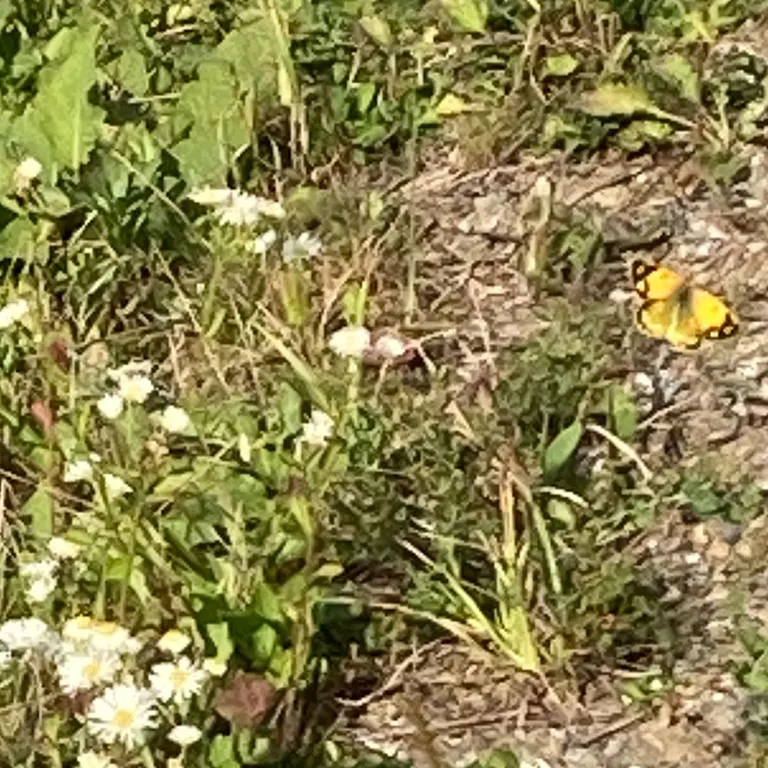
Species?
Colias croceus
